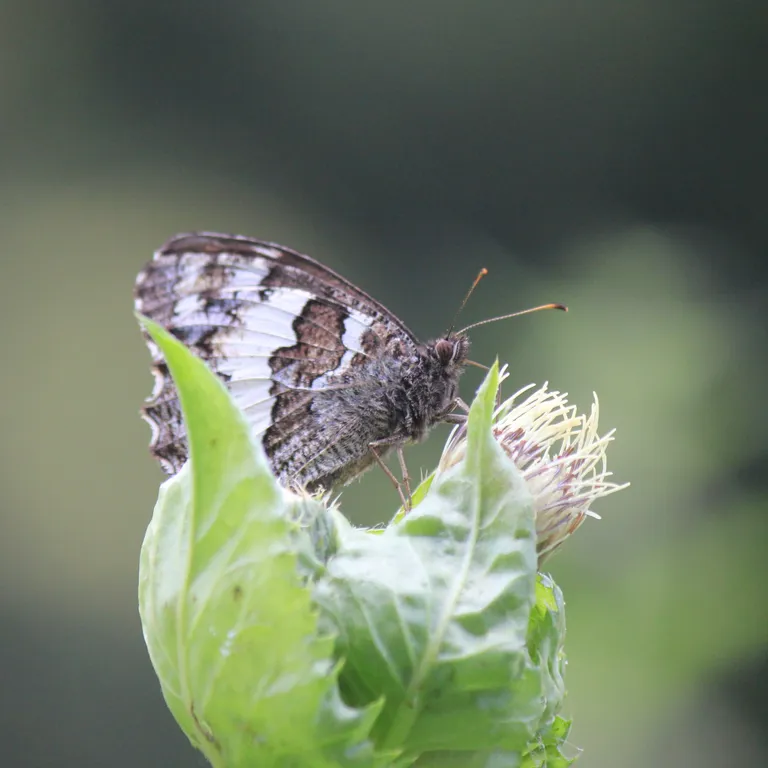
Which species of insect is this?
Brintesia circe
